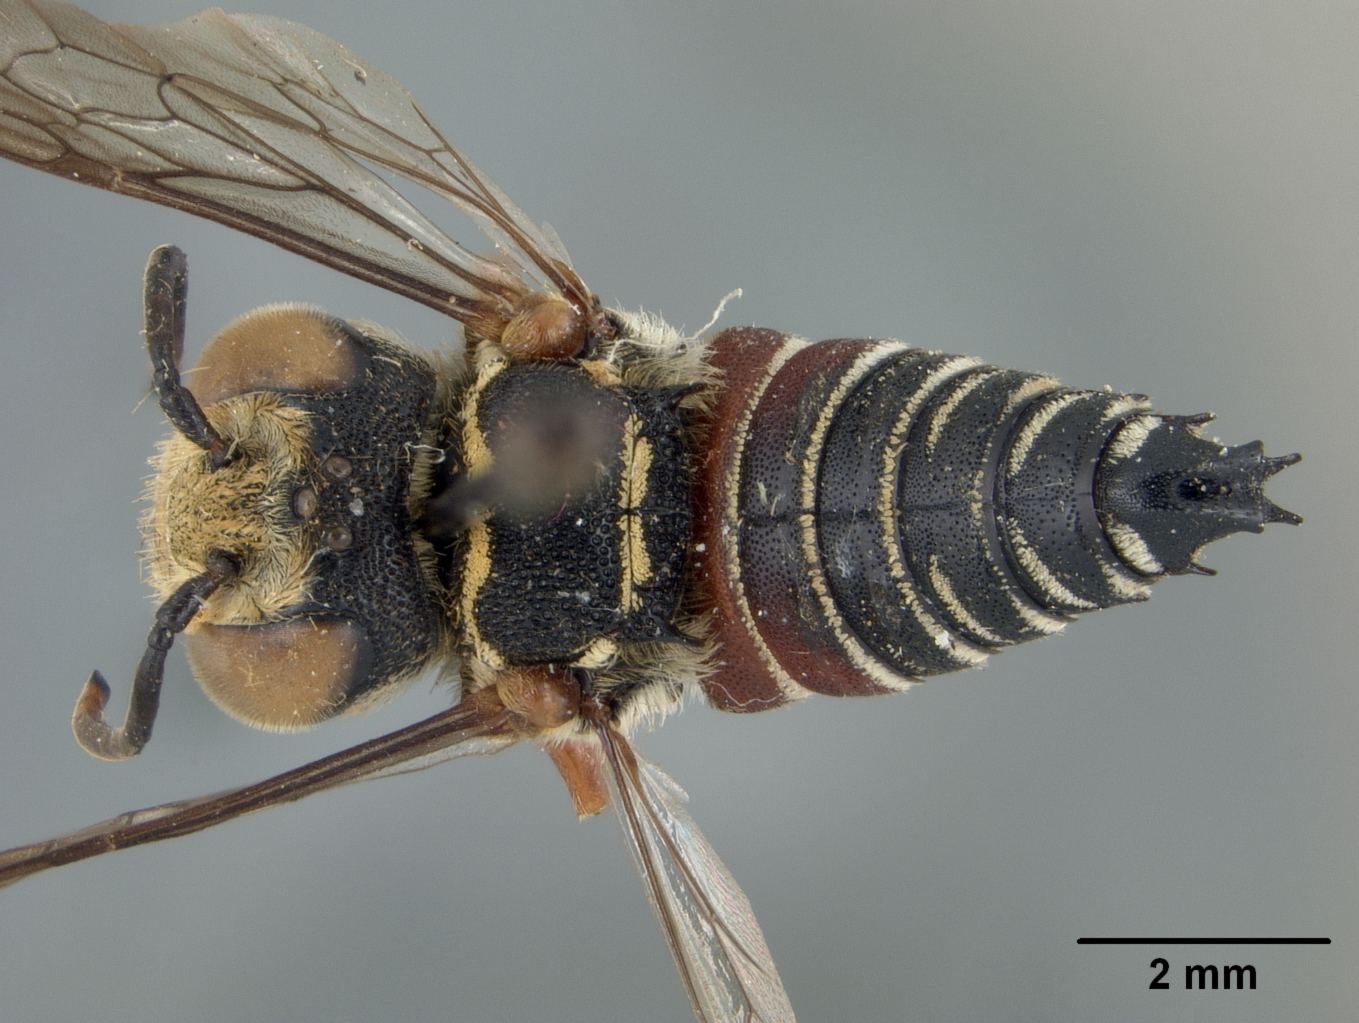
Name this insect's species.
Coelioxys panamensis
